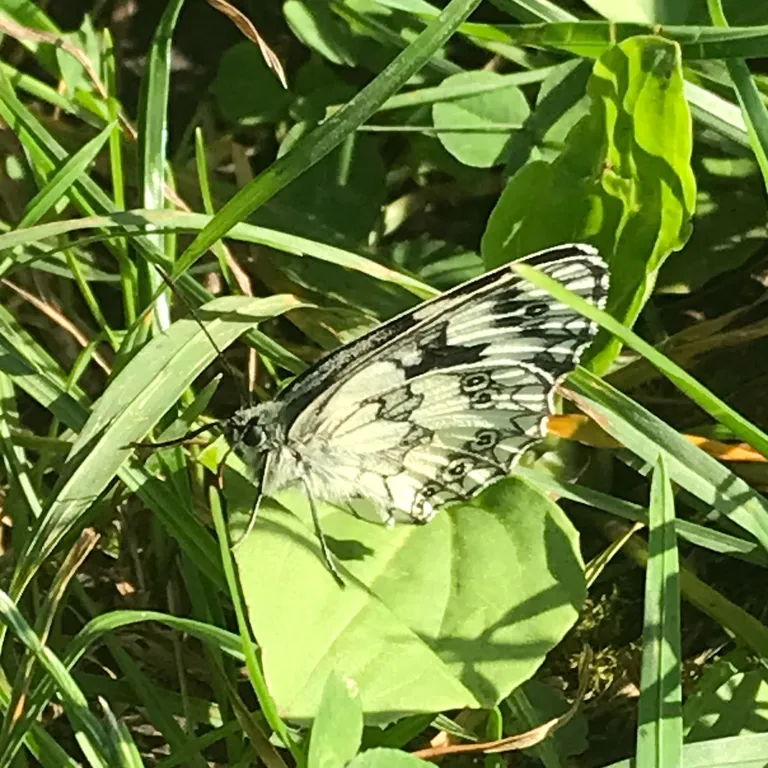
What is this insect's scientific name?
Melanargia galathea
